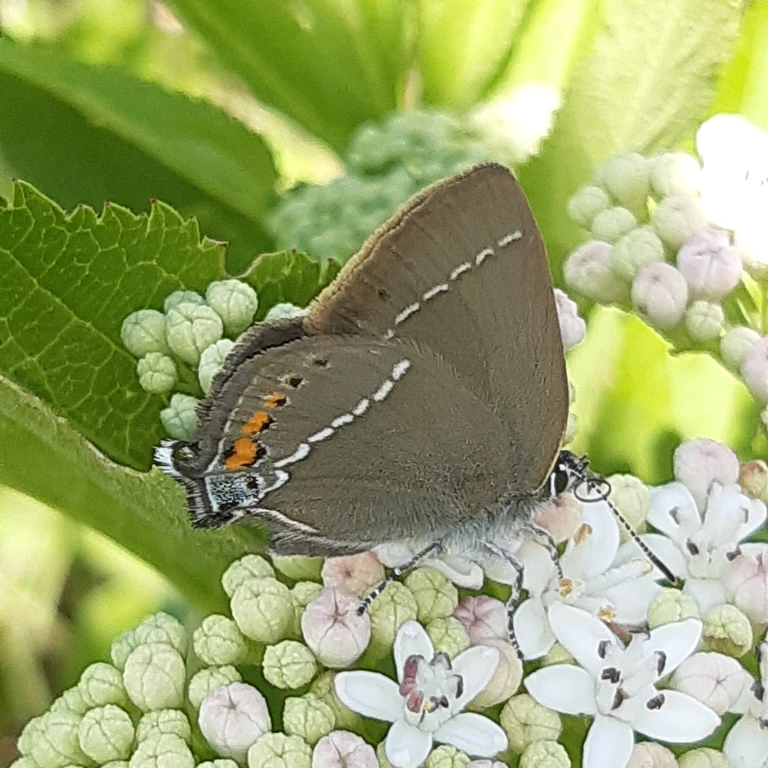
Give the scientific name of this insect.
Satyrium spini (also Tuttiola spini)
